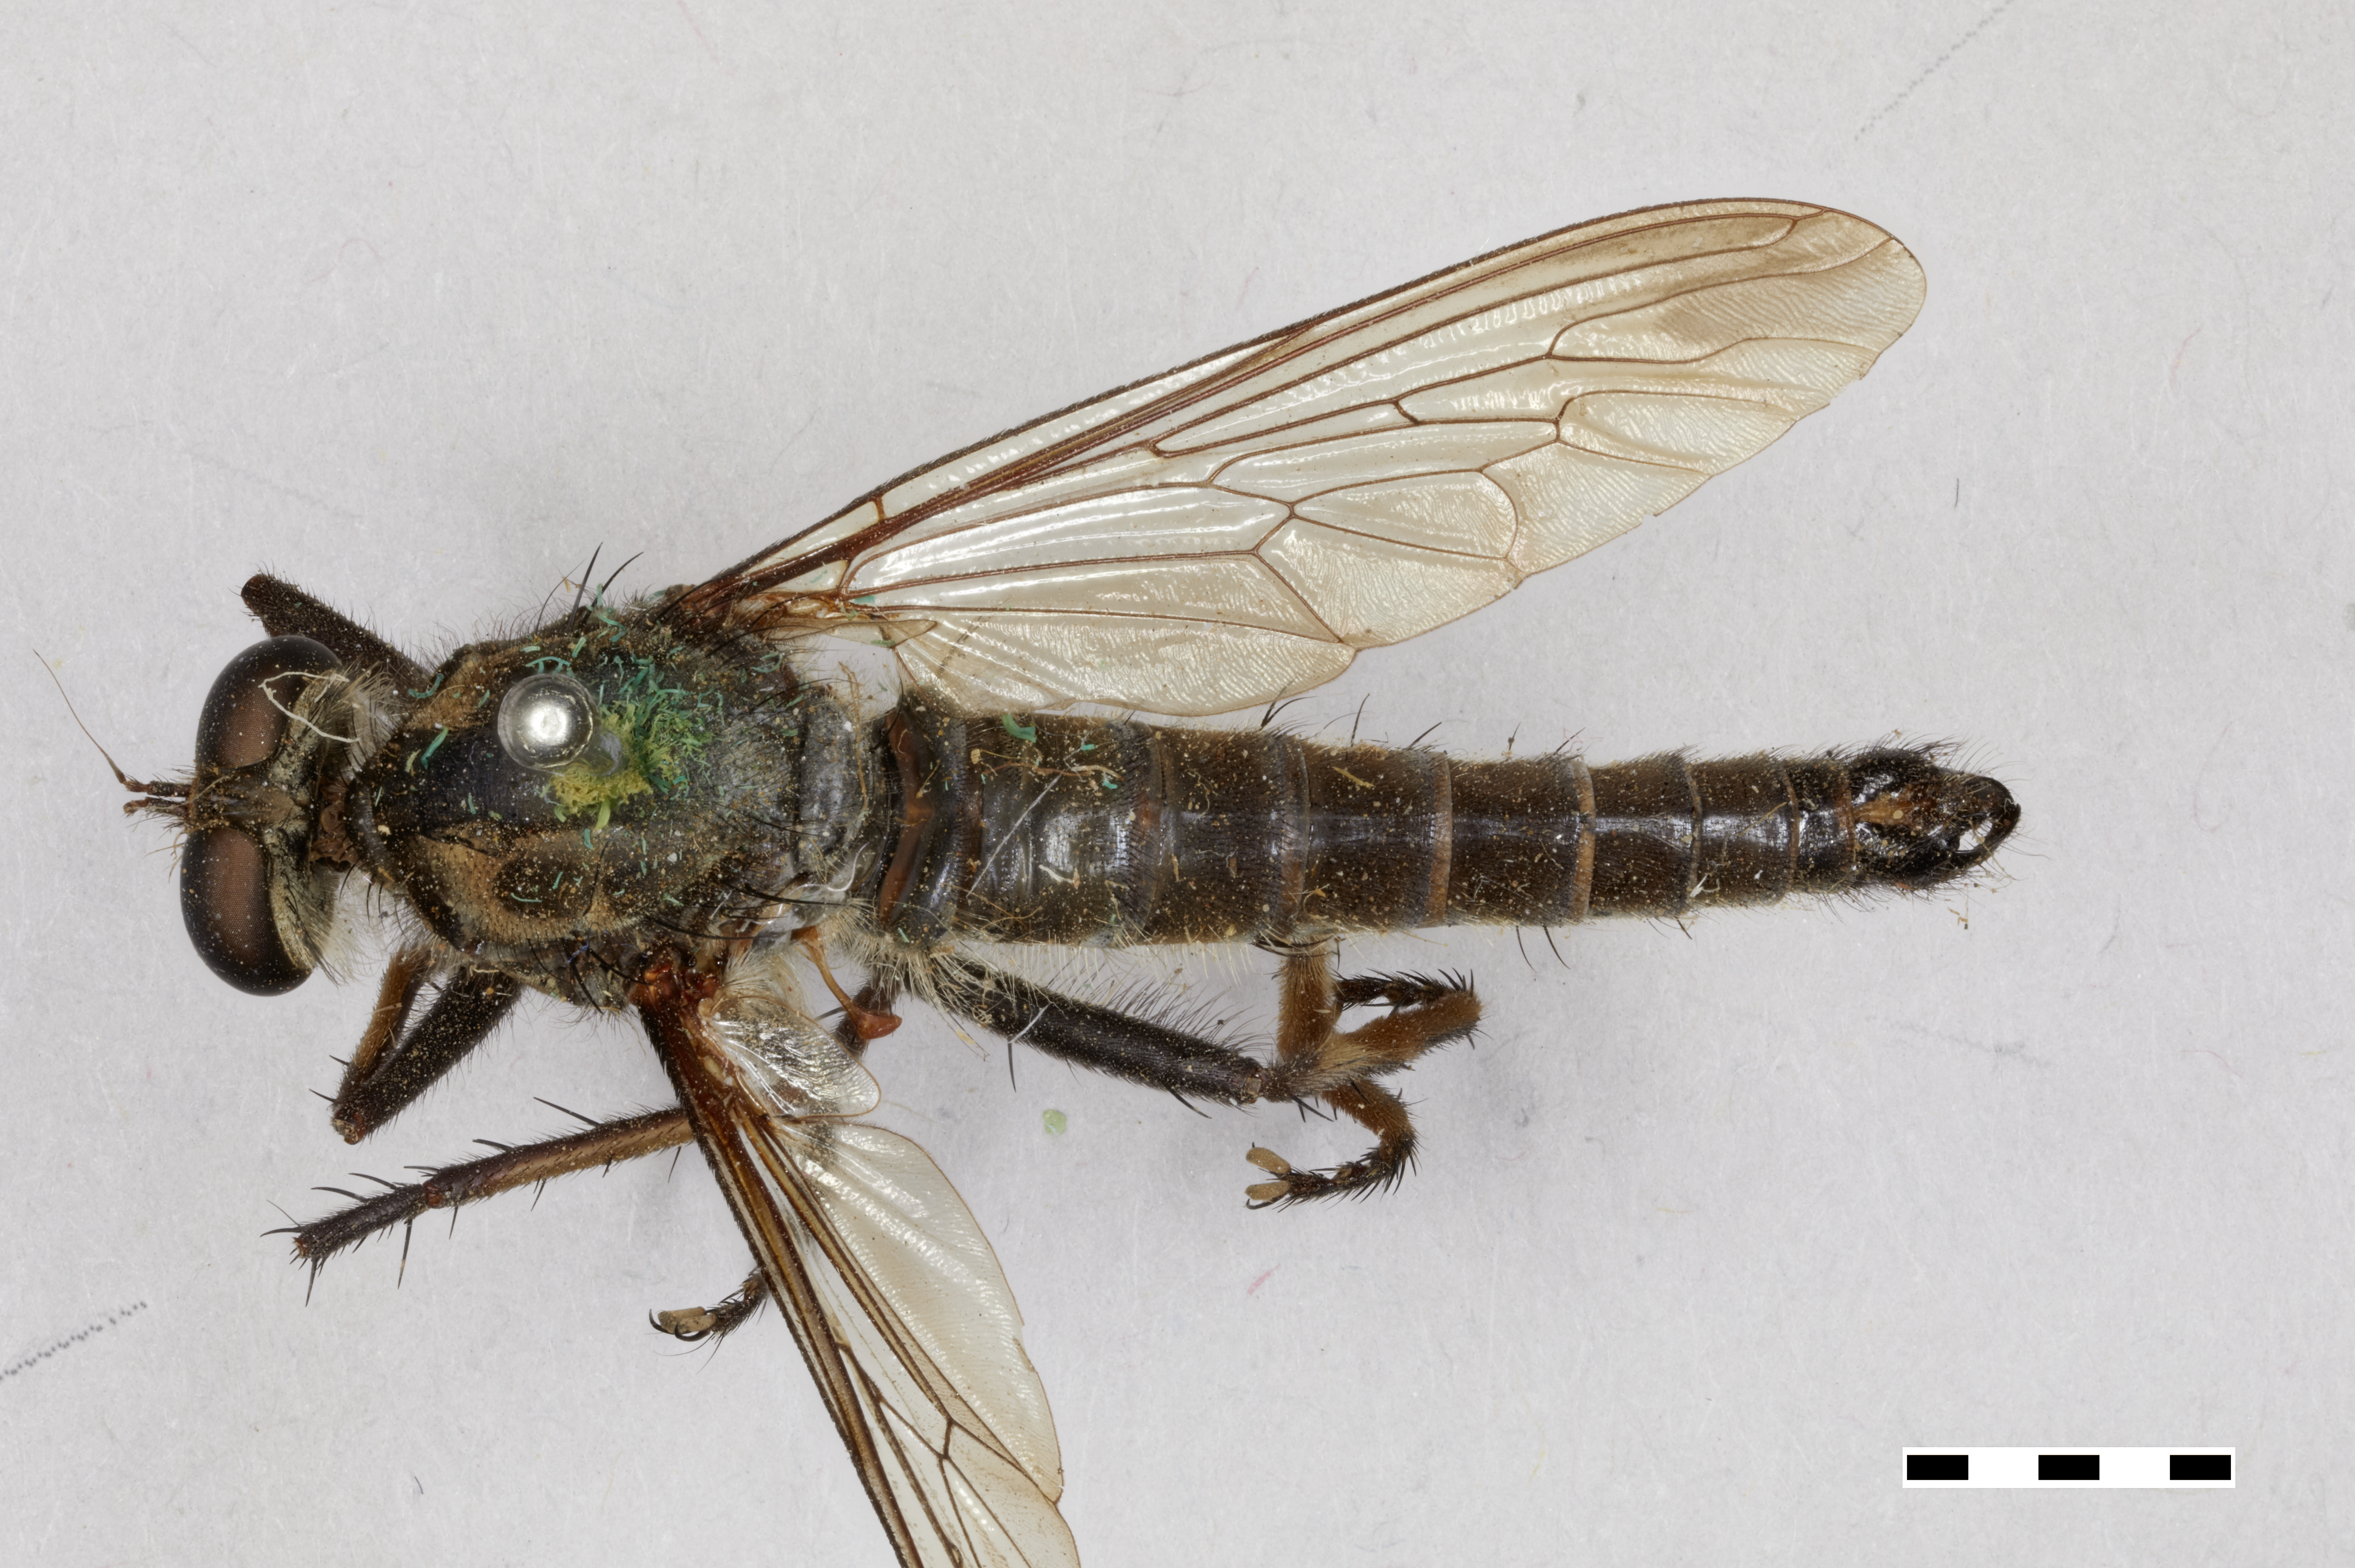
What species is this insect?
Heligmoneura assamensis
